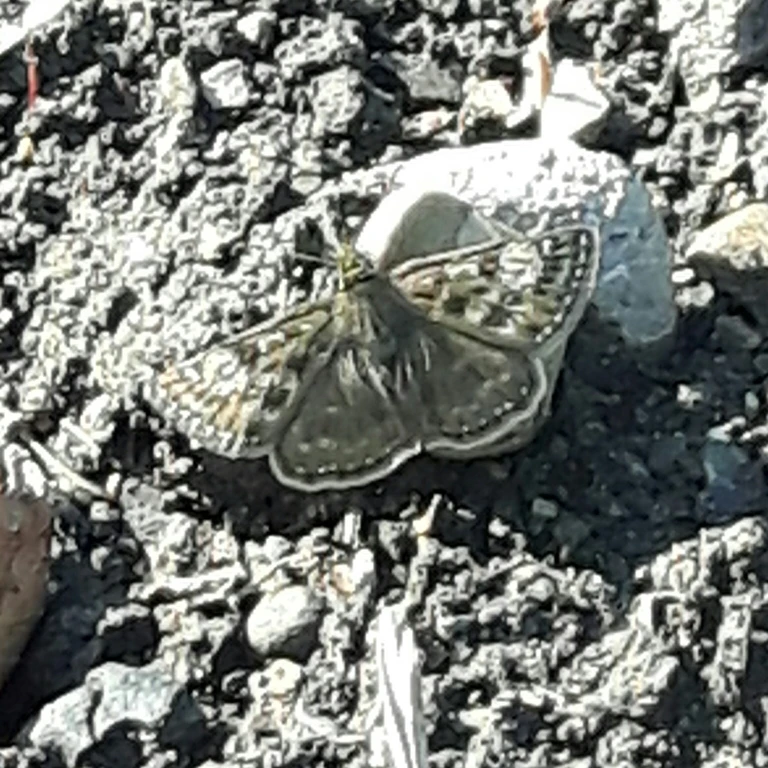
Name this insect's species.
Erynnis tages
